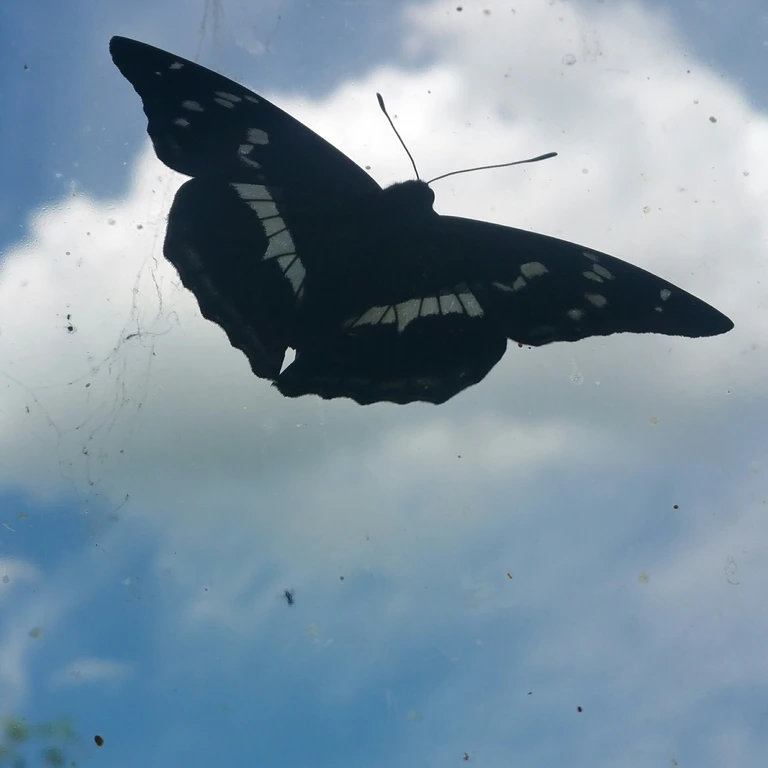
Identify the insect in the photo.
Apatura iris
